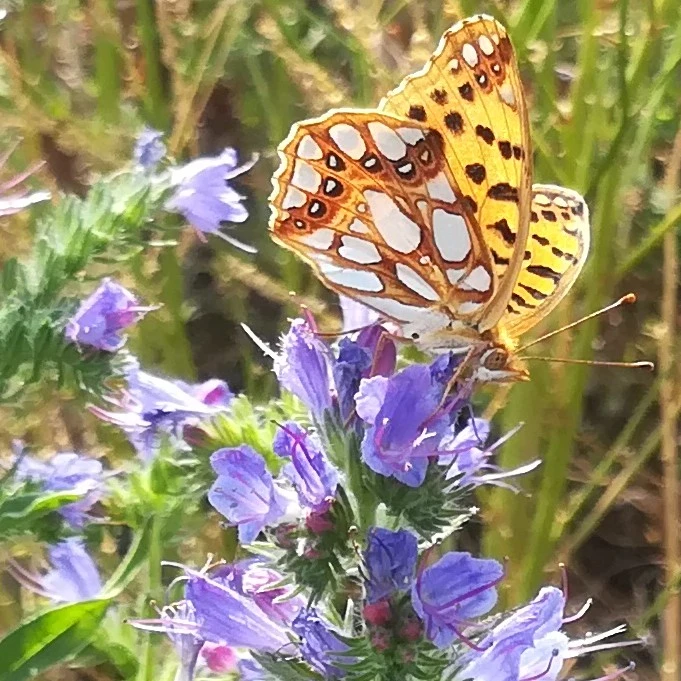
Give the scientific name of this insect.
Issoria lathonia
